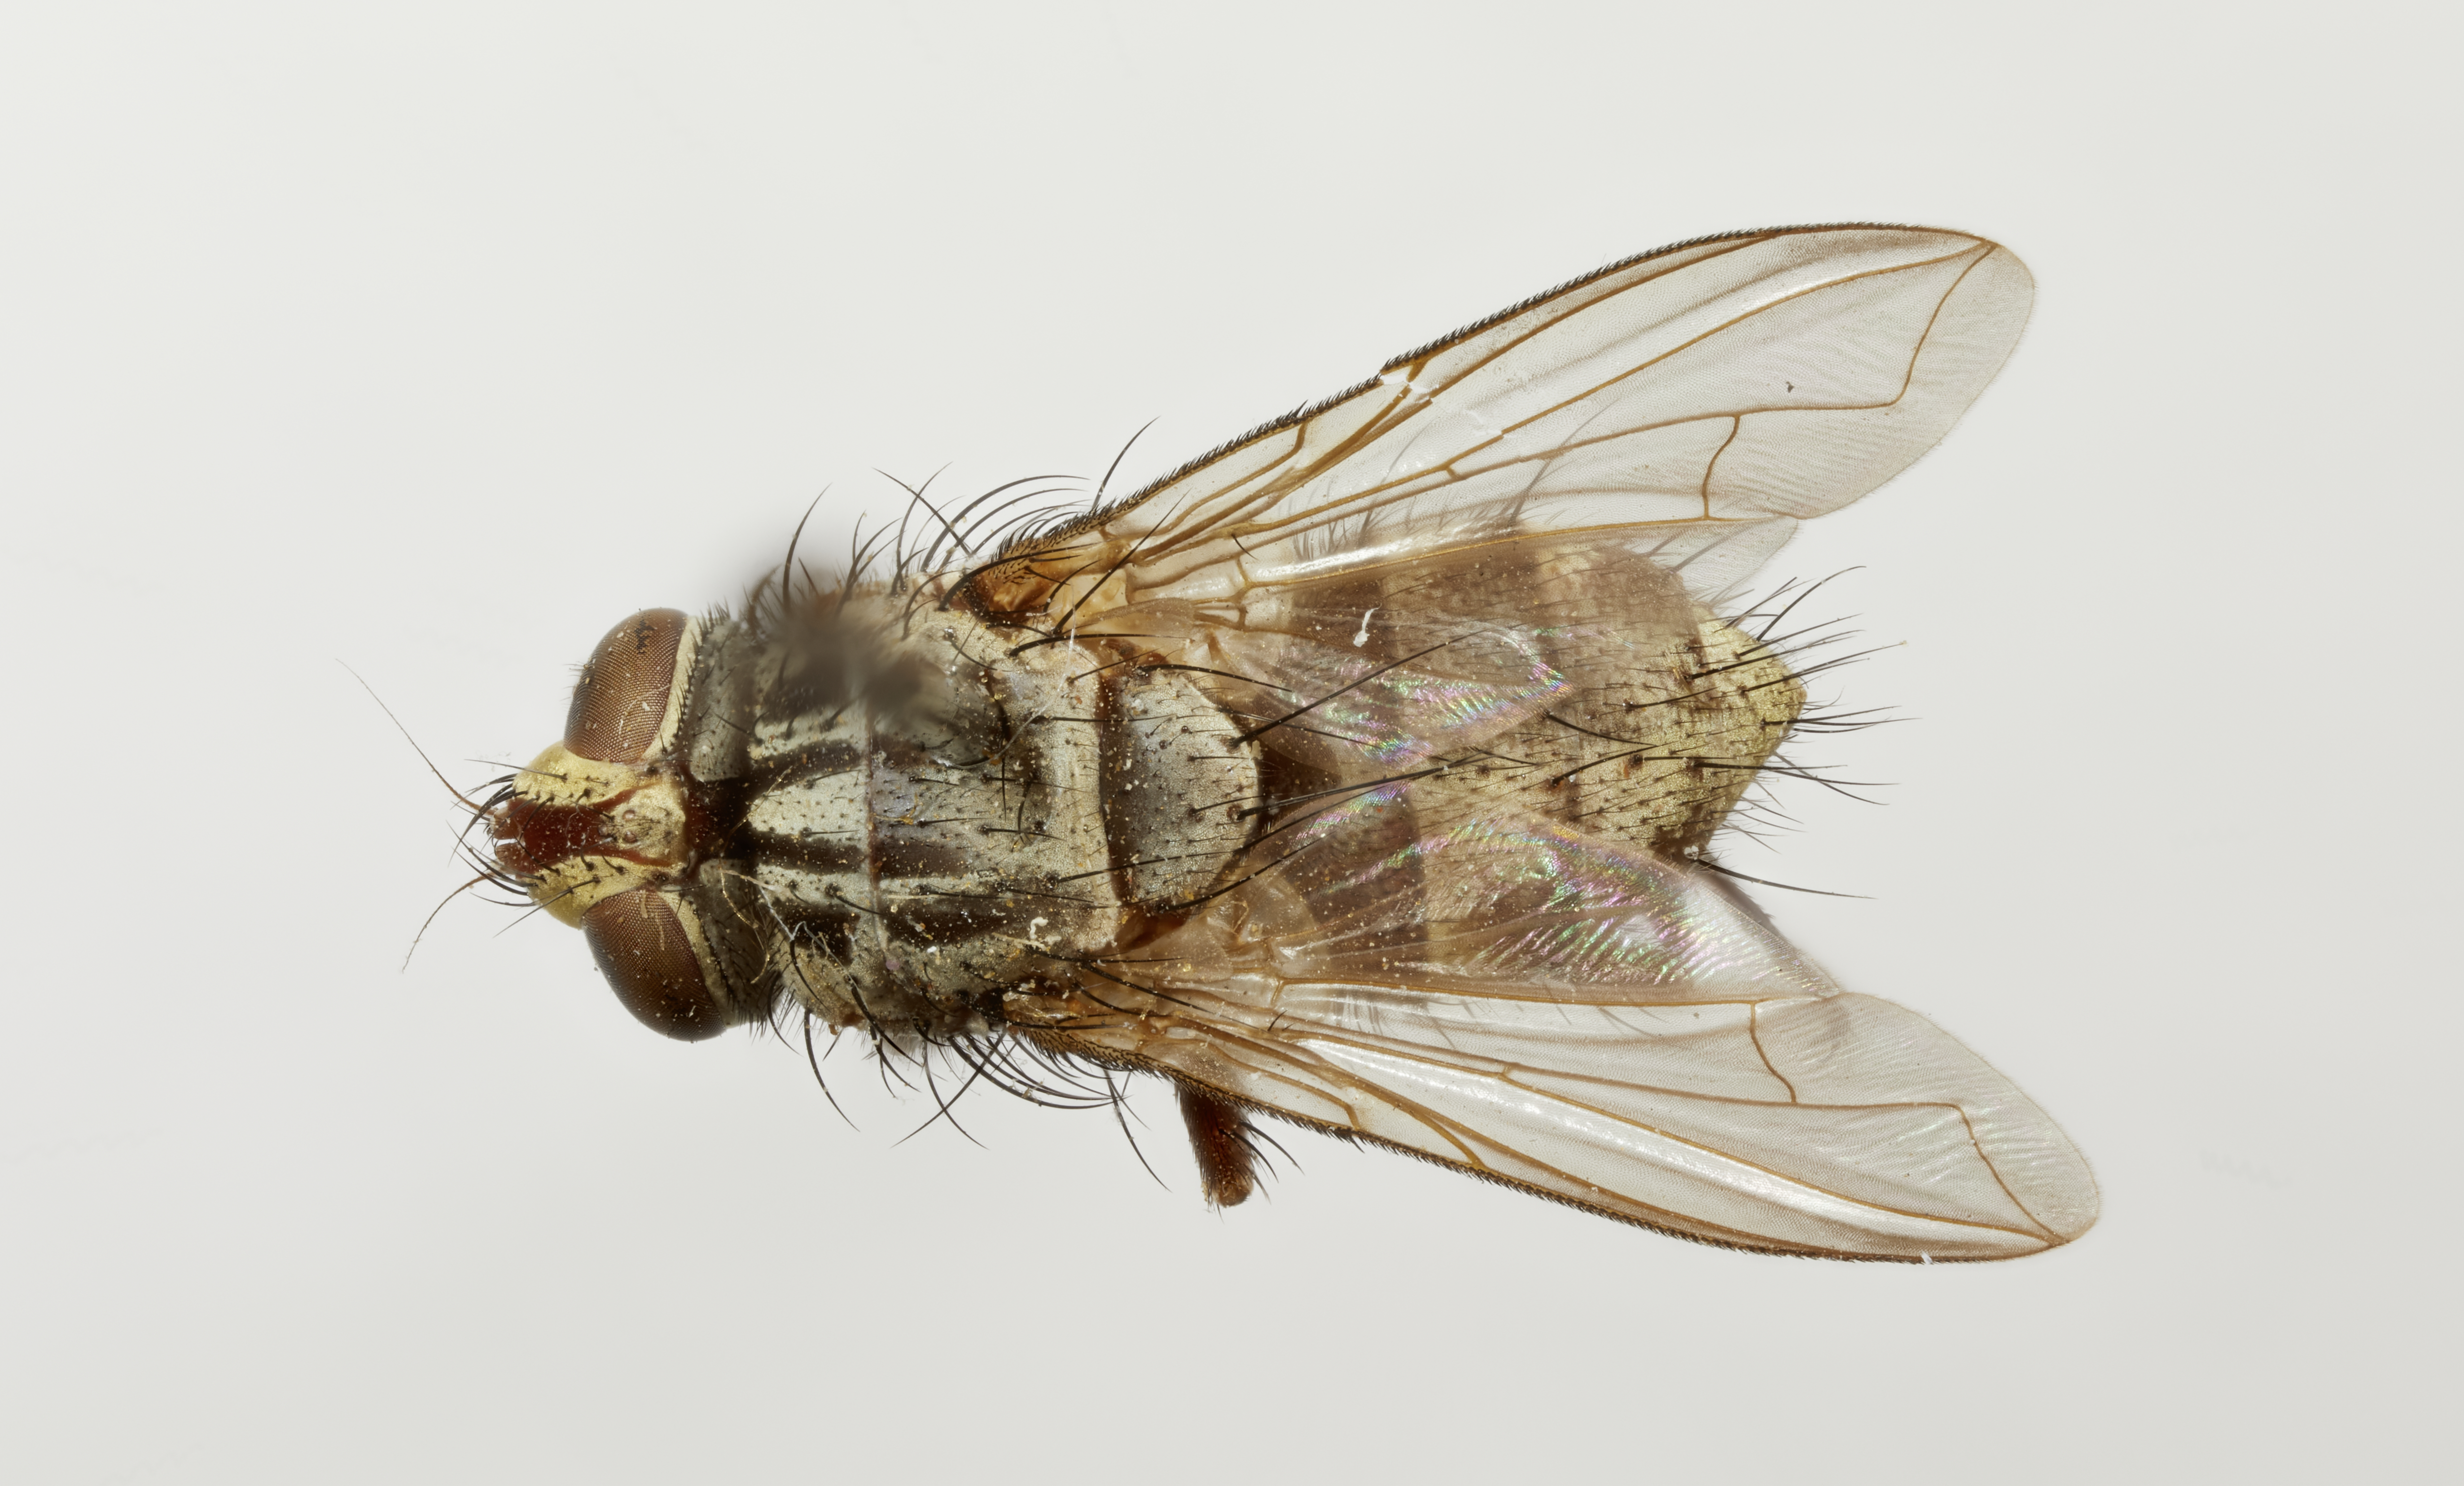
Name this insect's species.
Eumyothyria meridionalis
